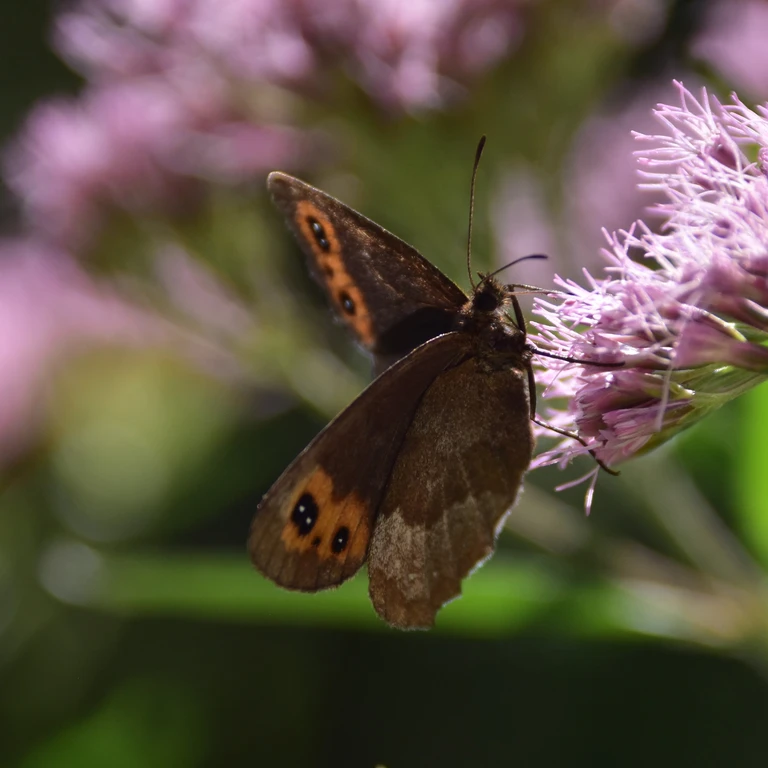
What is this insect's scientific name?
Erebia aethiops
